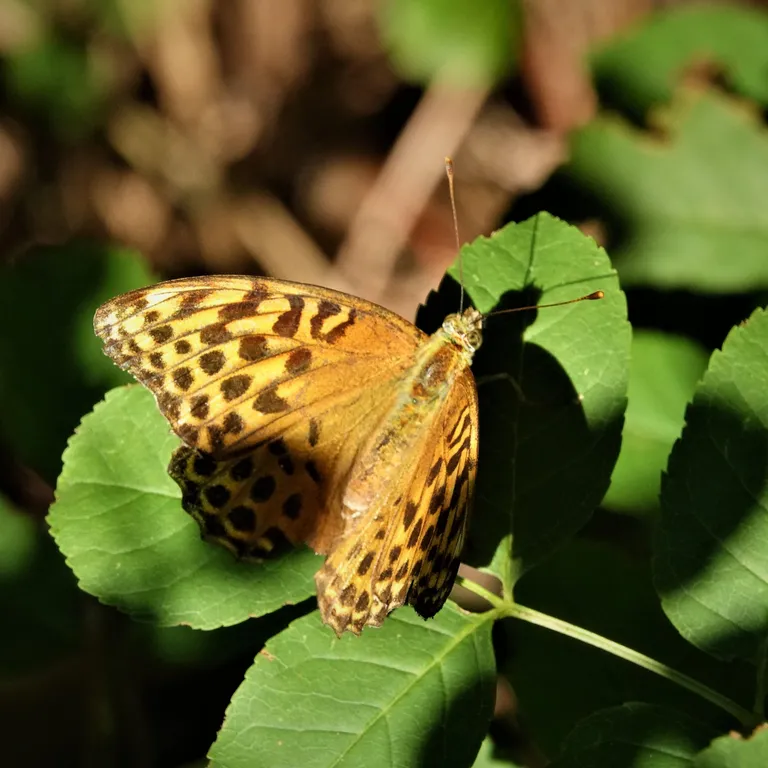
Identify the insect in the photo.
Argynnis paphia
